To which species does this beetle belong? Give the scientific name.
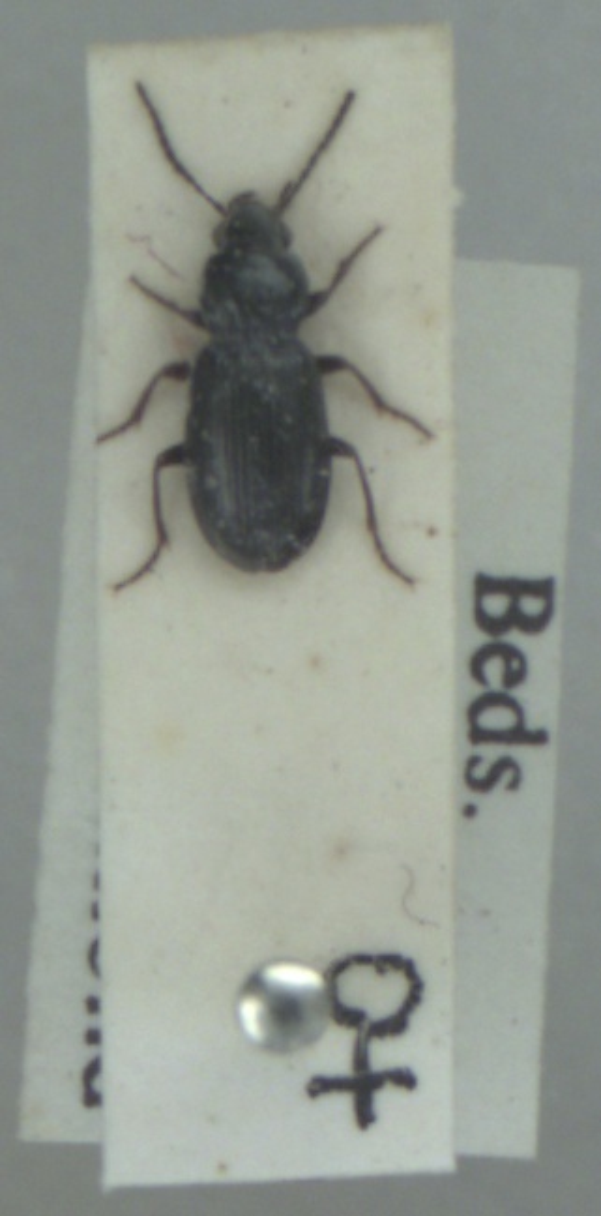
Pterostichus diligens
